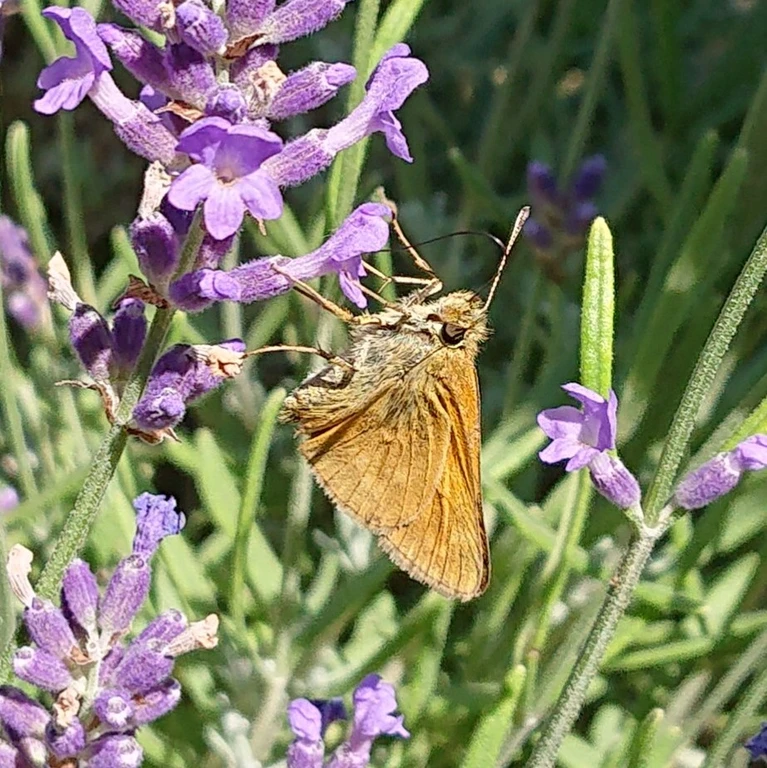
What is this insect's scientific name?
Ochlodes sylvanus (also Ochlodes venata)
